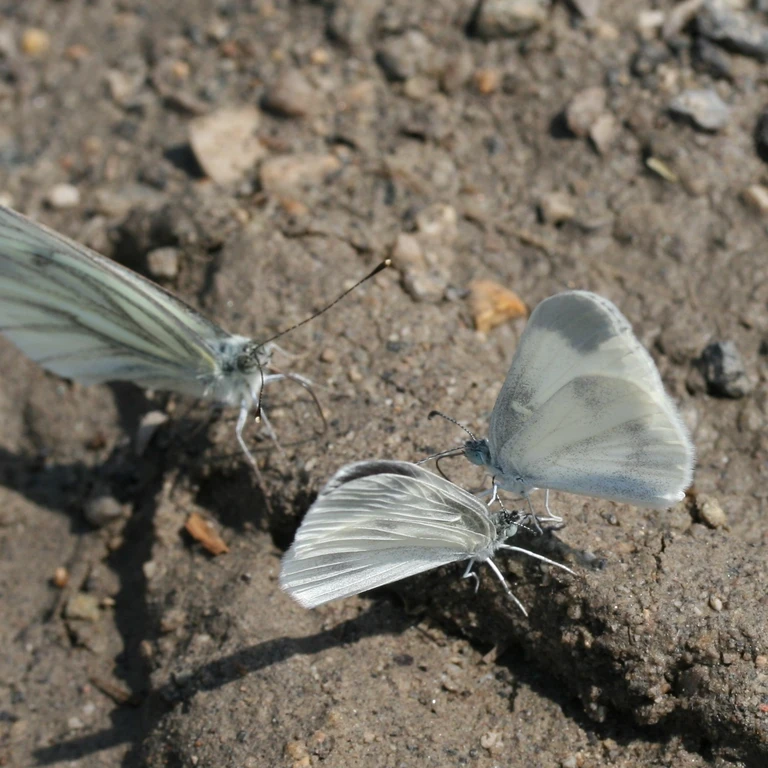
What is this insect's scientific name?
Leptidea sinapis/juvernica
